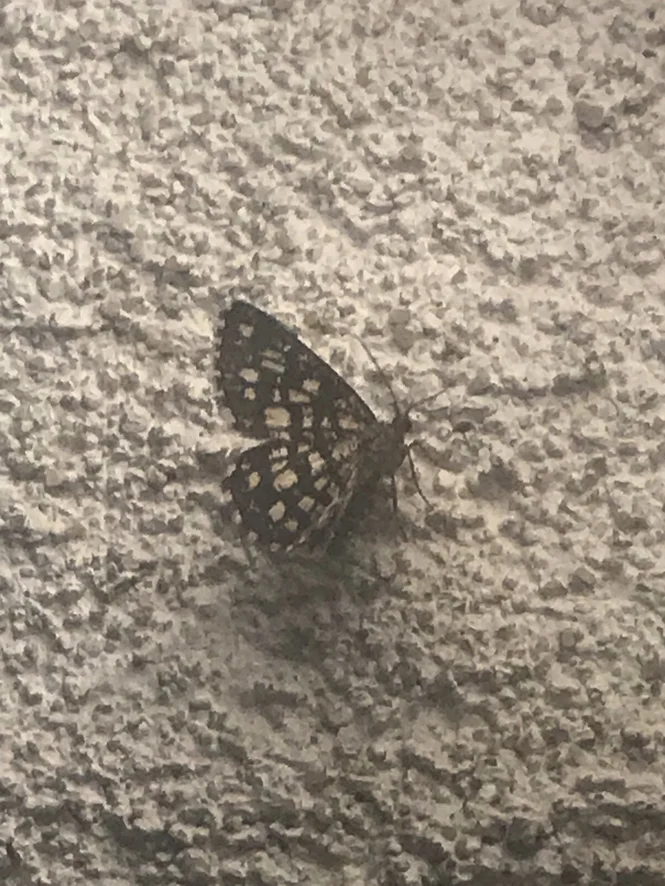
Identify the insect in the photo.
Chiasmia clathrata
